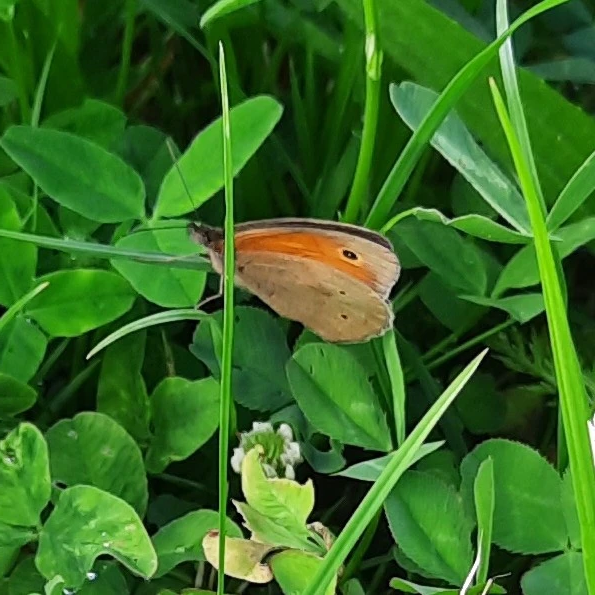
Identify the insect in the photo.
Maniola jurtina
